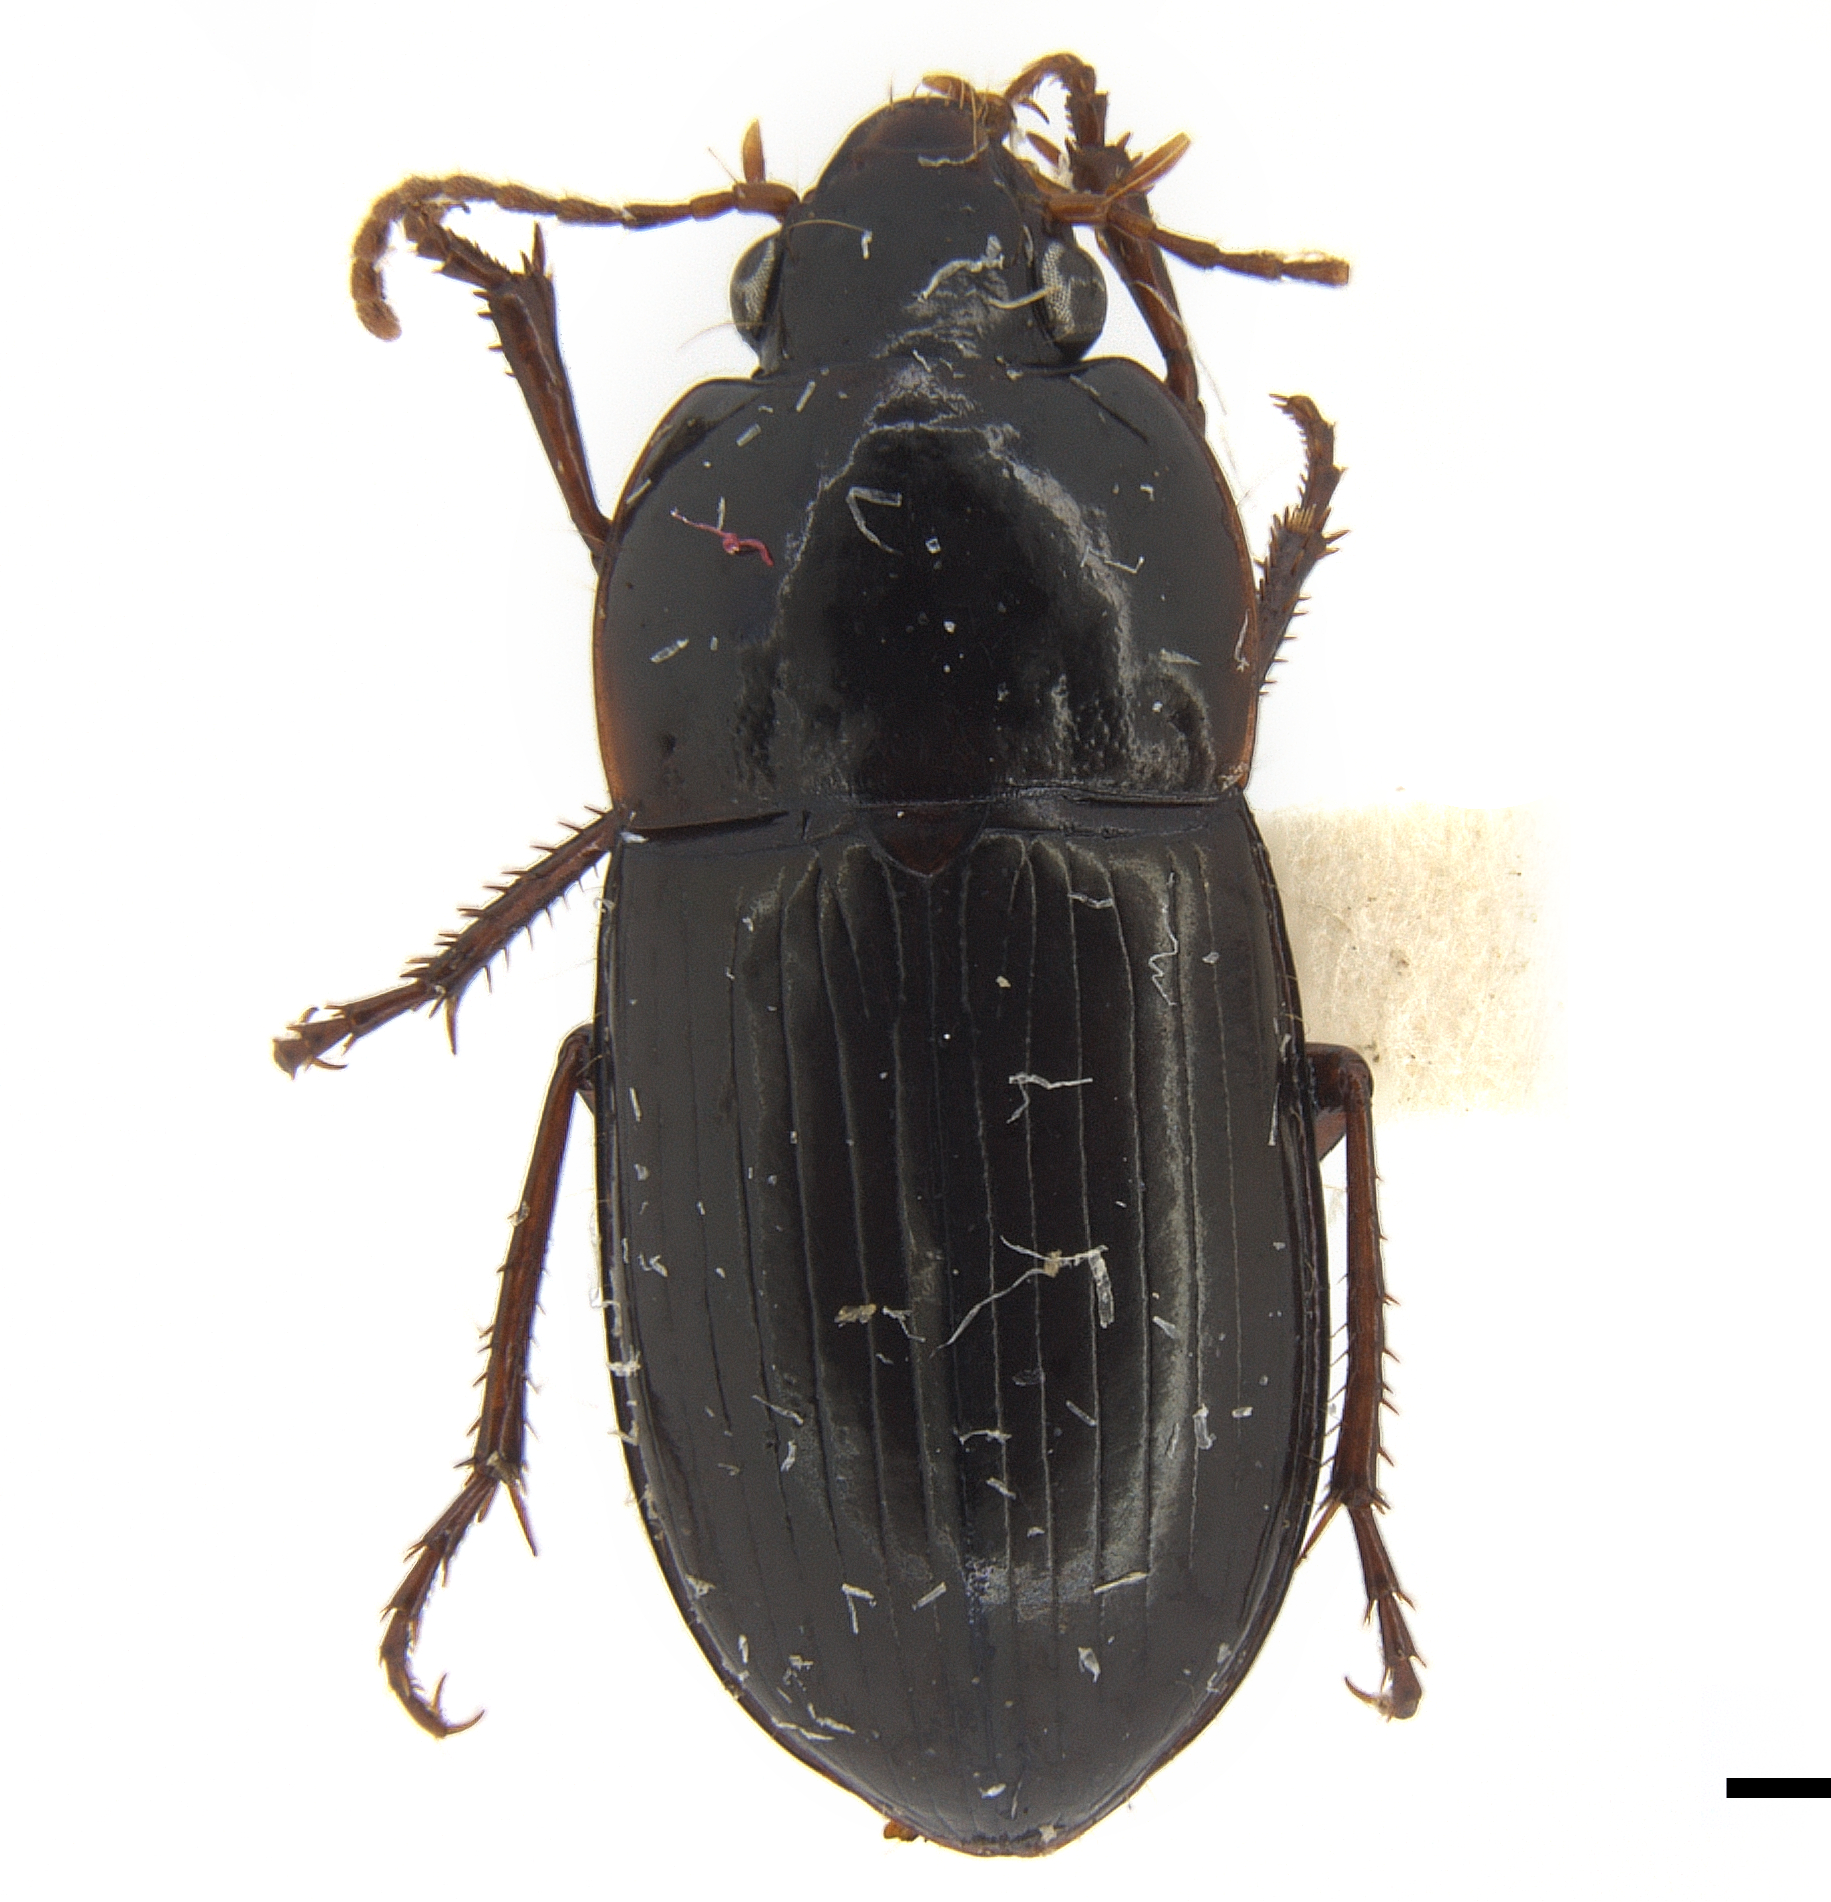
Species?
Celia sinuosa (also Amara sinuosa)
